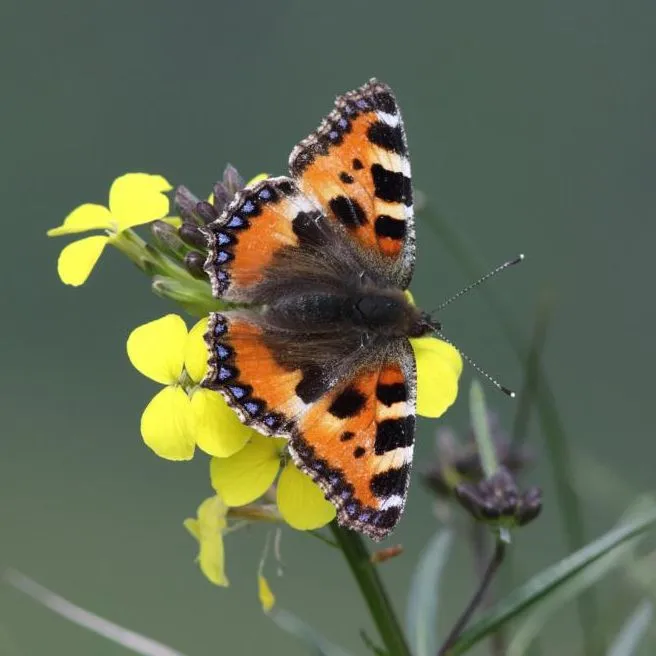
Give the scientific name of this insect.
Aglais urticae
